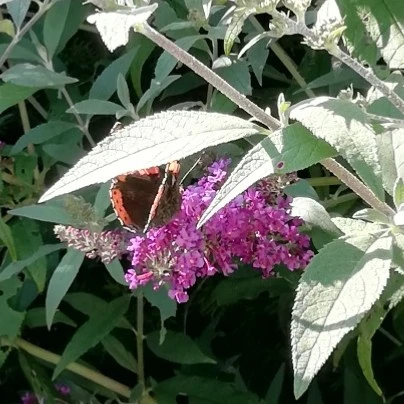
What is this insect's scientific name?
Vanessa atalanta
